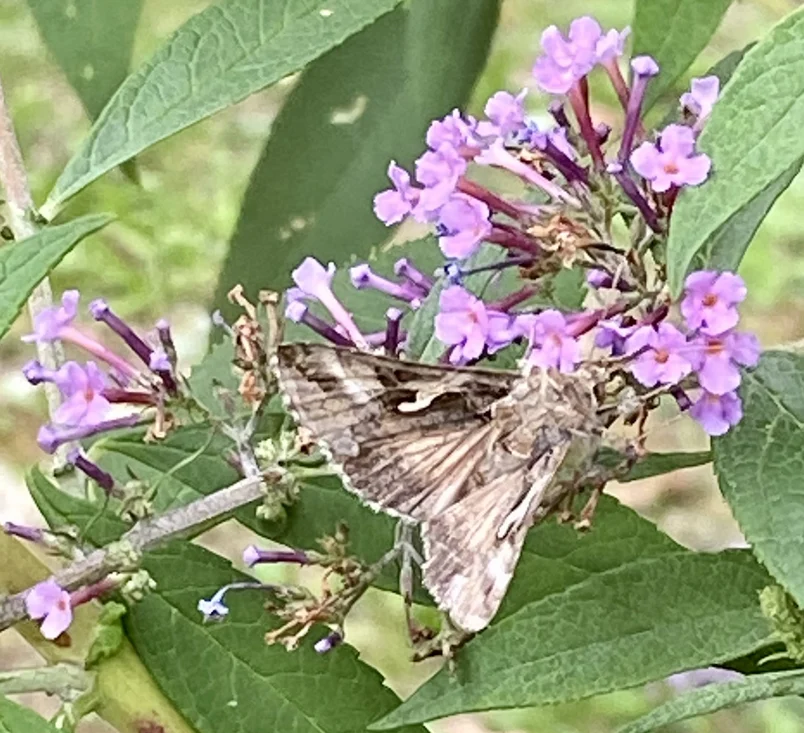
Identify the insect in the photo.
Autographa gamma
